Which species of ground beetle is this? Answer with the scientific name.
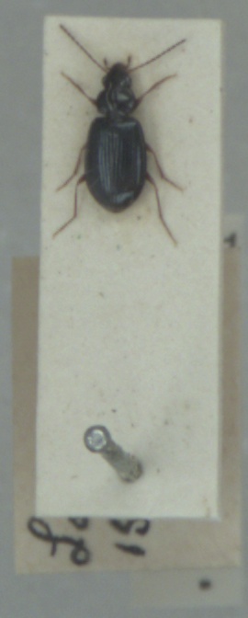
Ocys quinquestriatus
